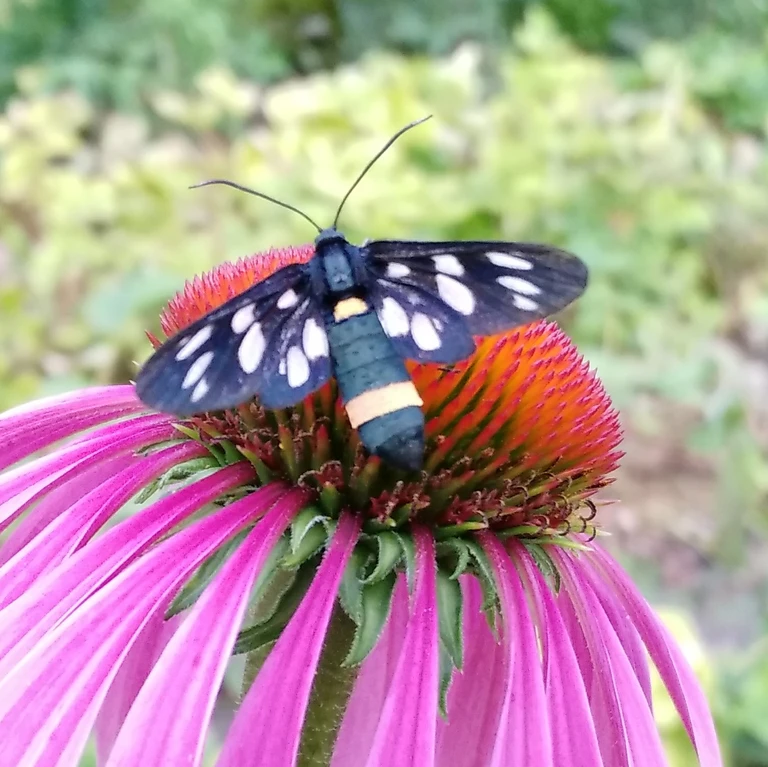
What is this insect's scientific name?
Amata phegea
